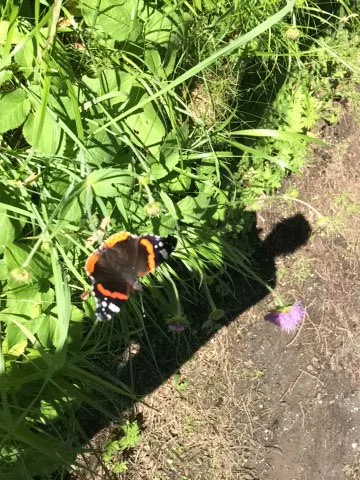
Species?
Vanessa atalanta
